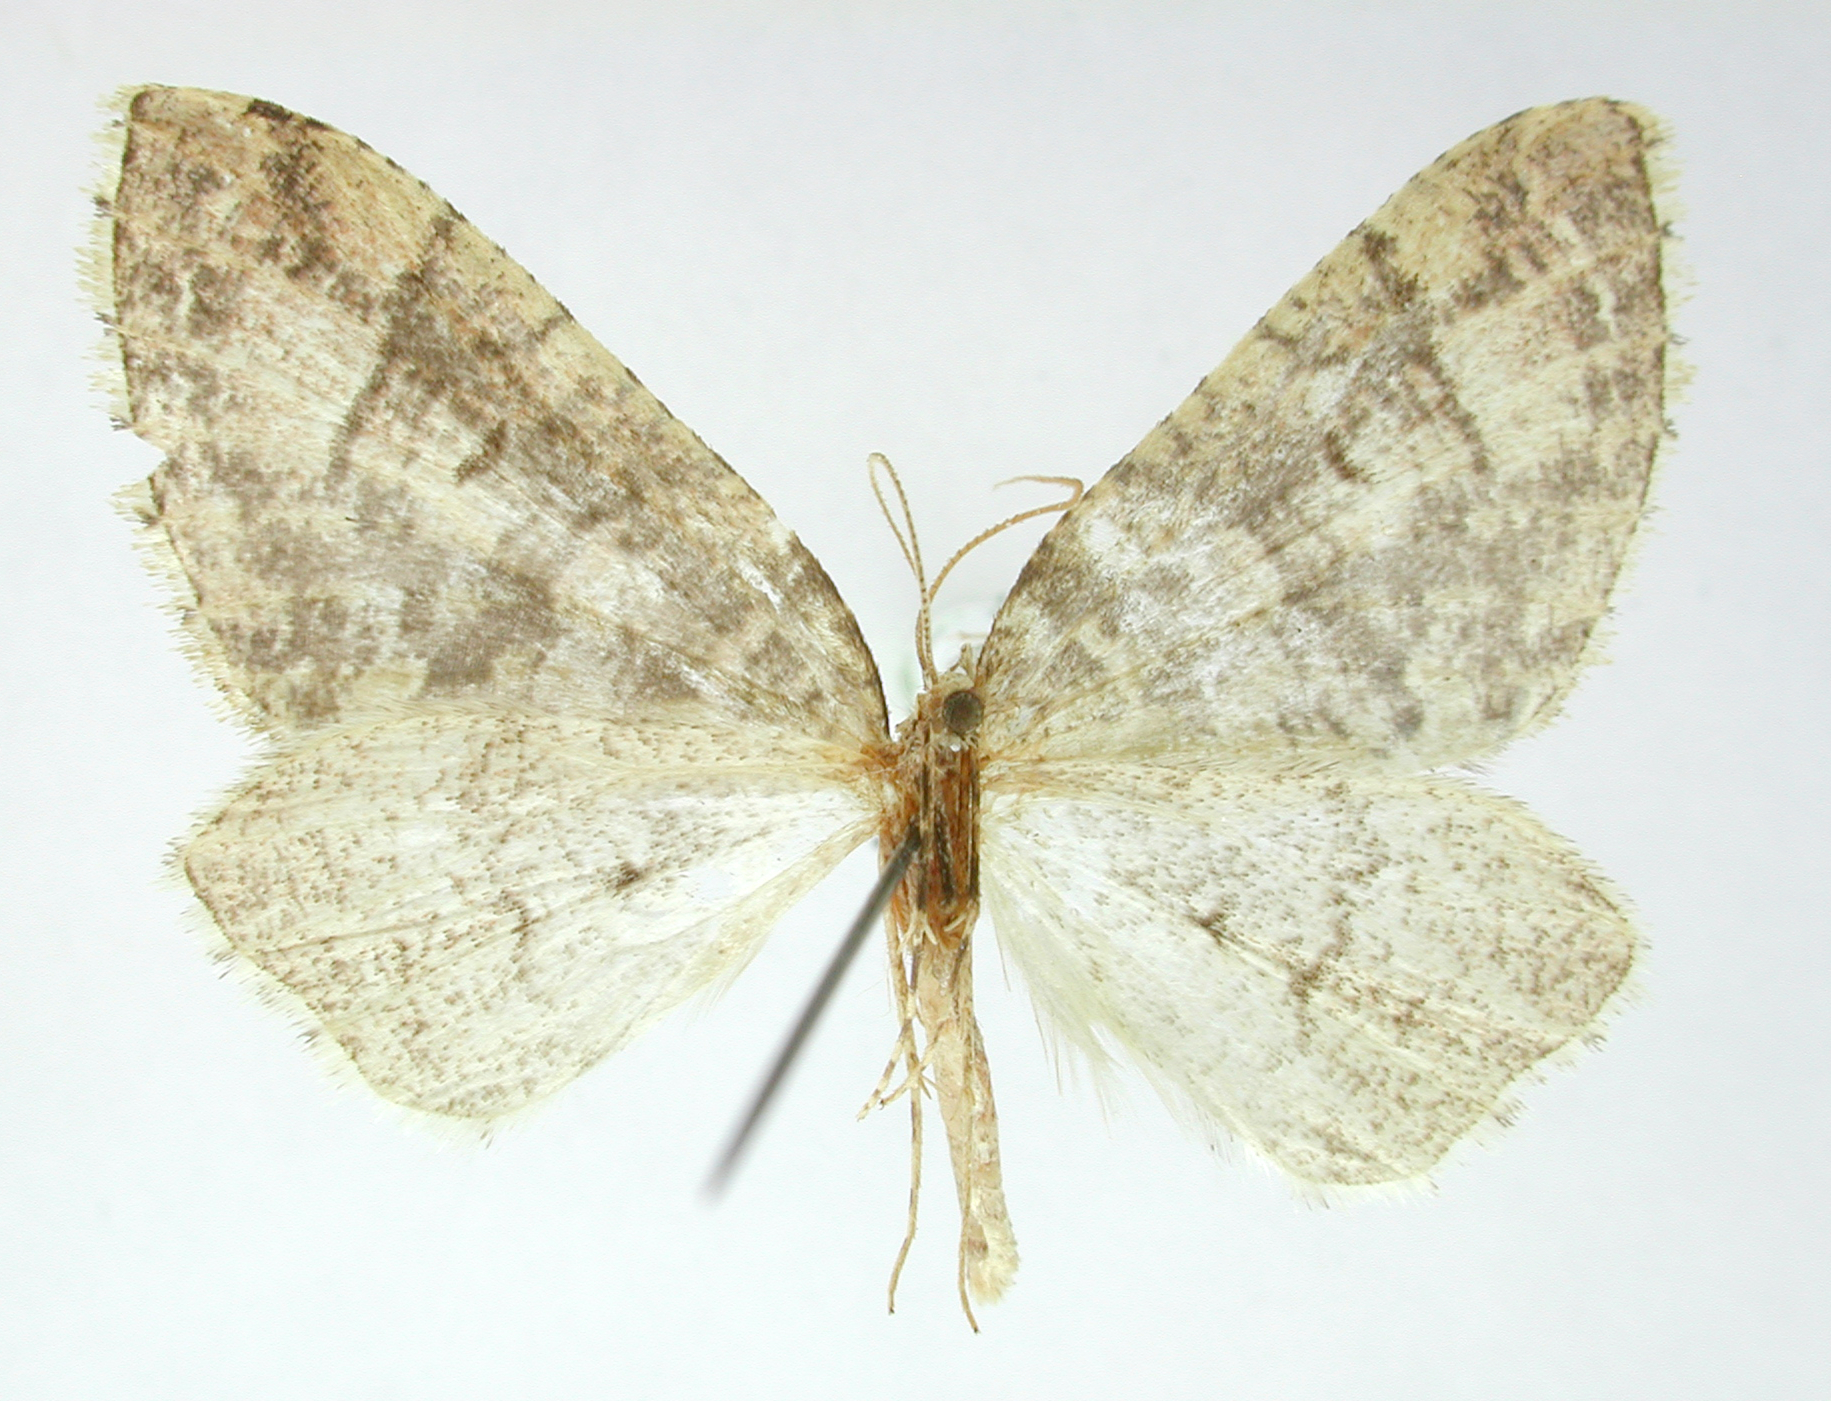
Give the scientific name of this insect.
Perizoma albifascia
